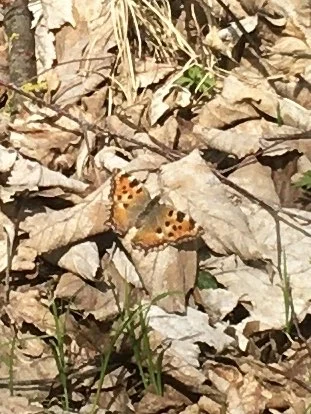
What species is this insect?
Nymphalis polychloros
